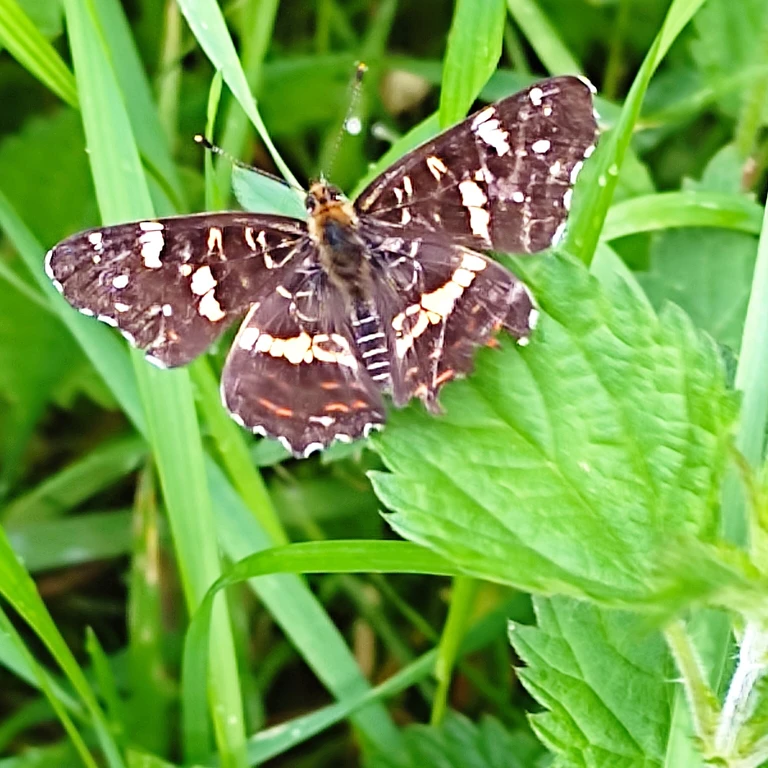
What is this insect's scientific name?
Araschnia levana
